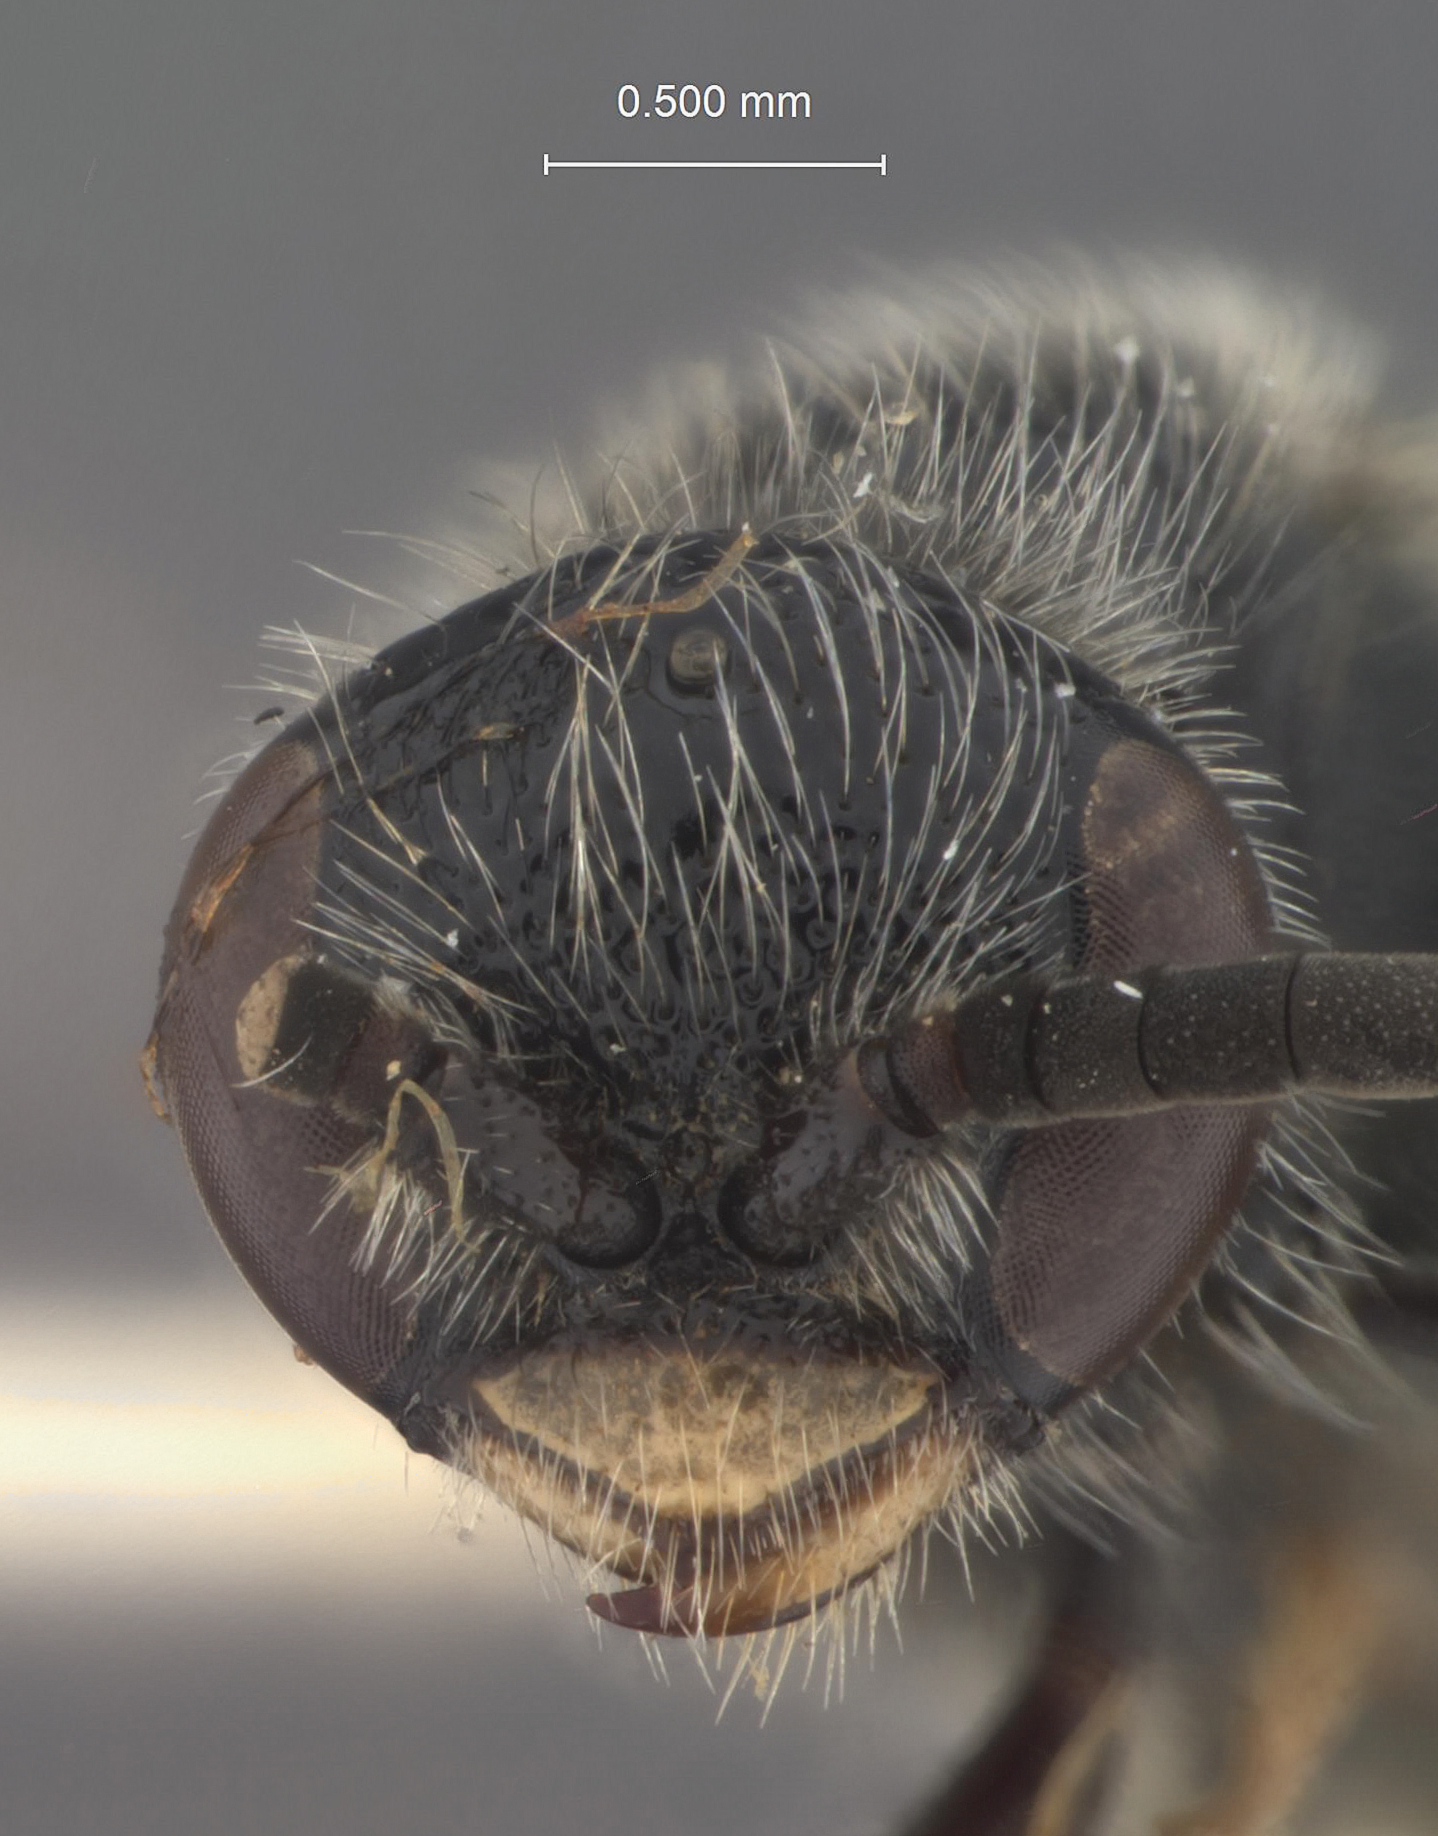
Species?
Paratiphia ephippiata
